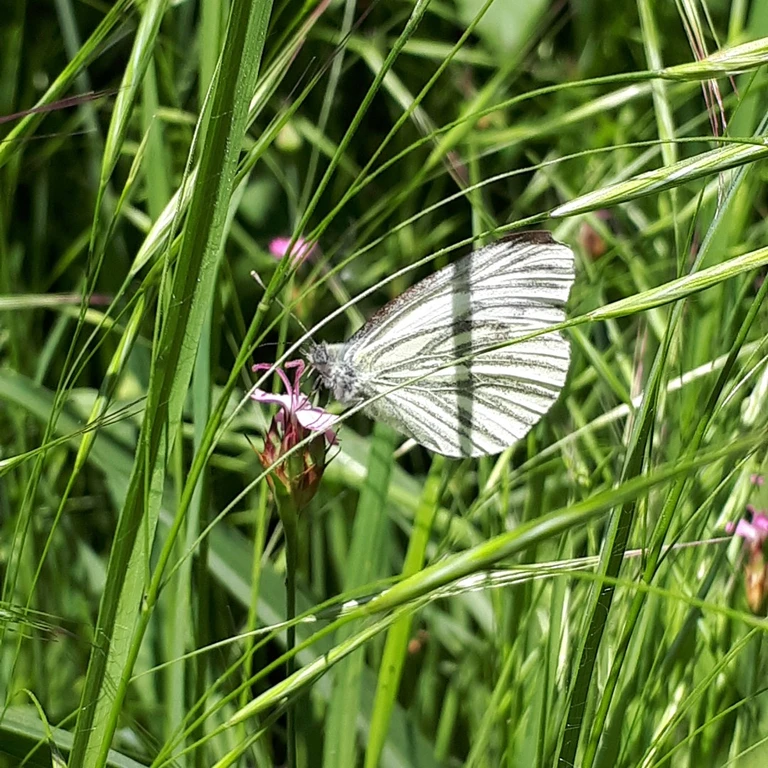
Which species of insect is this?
Pieris napi
